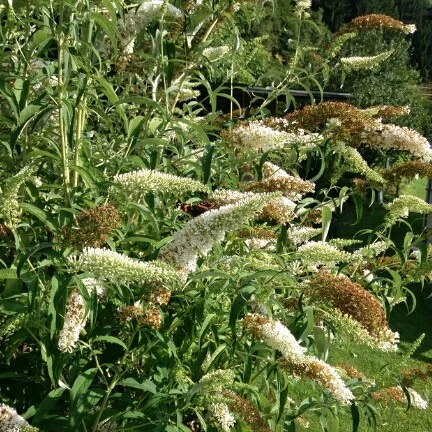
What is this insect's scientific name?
Vanessa atalanta
